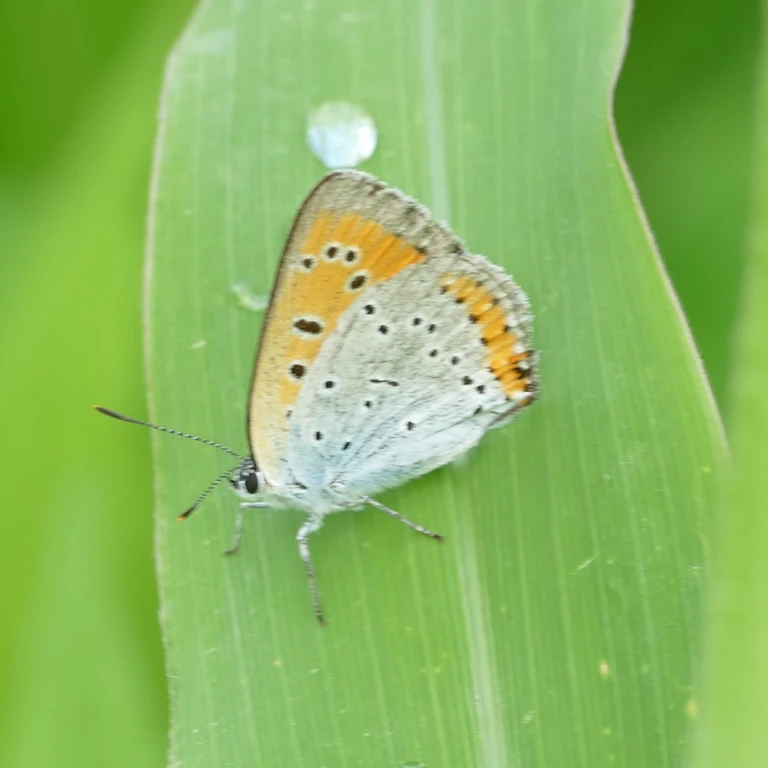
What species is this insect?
Lycaena dispar
